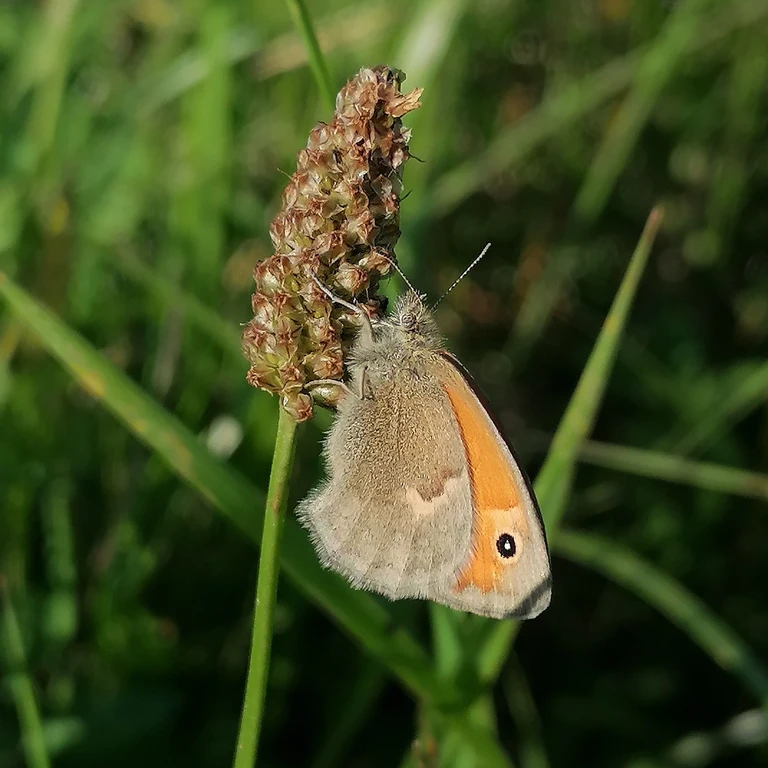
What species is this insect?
Coenonympha pamphilus
